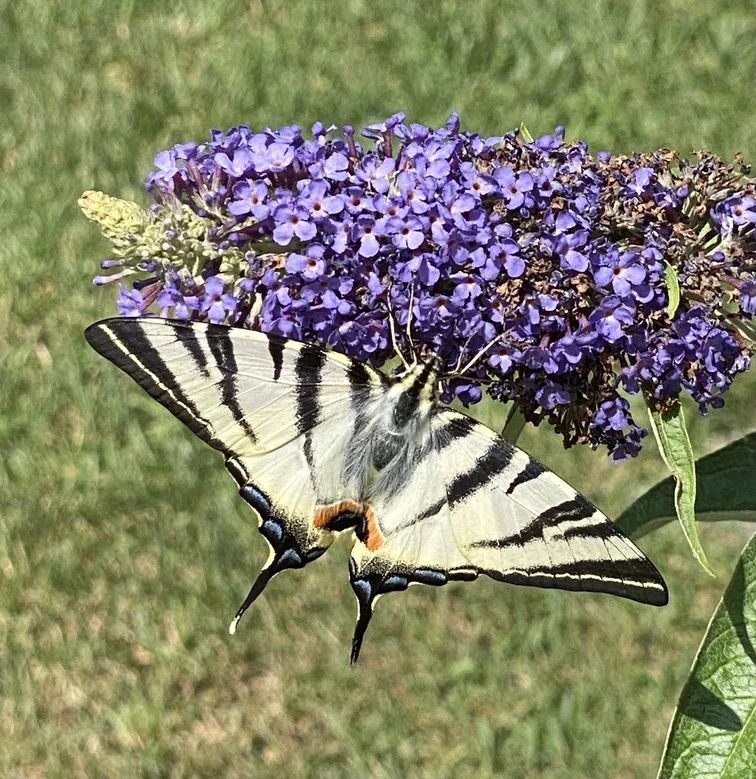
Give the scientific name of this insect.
Iphiclides podalirius
